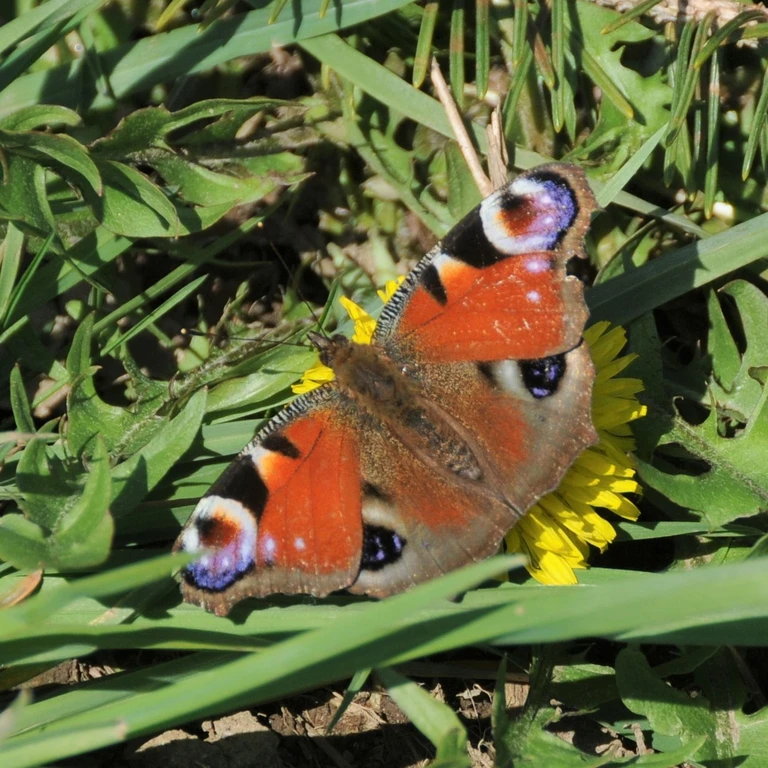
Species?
Aglais io
